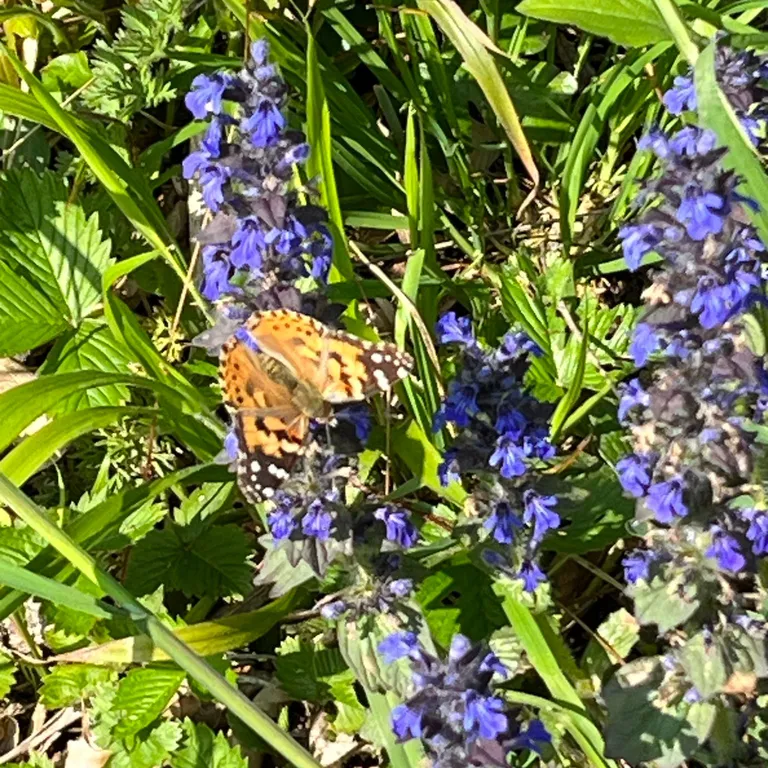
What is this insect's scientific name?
Vanessa cardui
